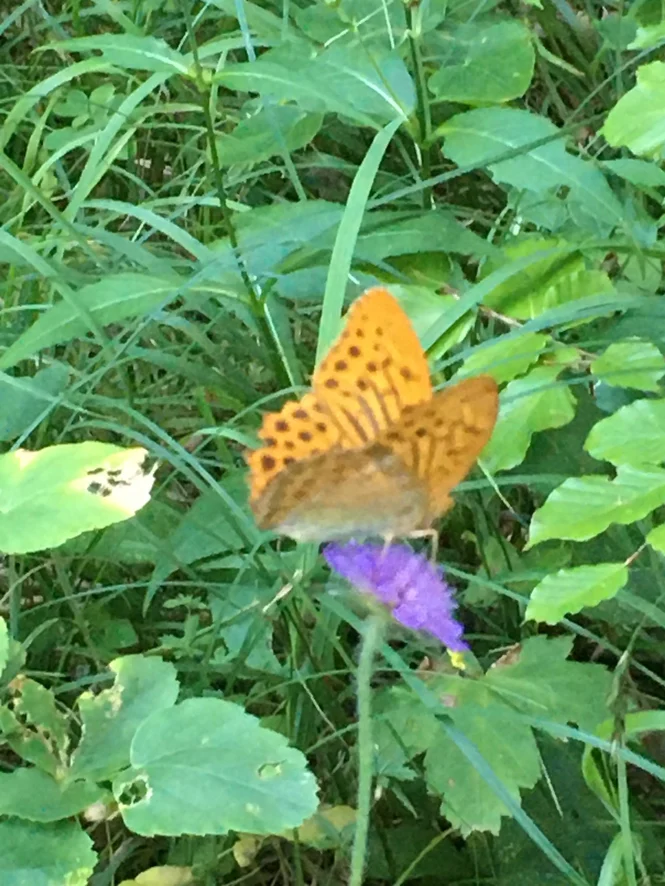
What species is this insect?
Argynnis paphia
